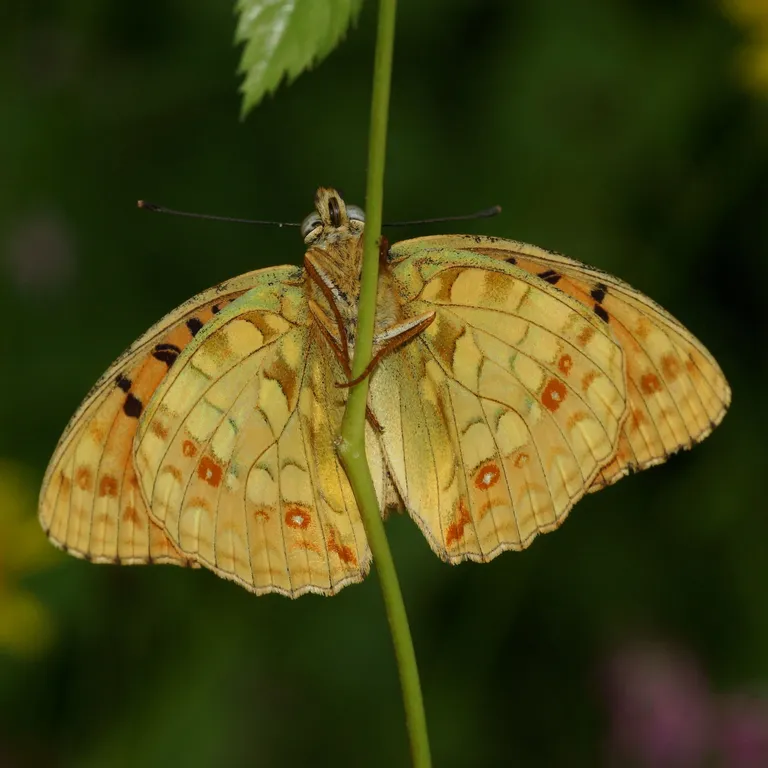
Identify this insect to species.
Fabriciana adippe
